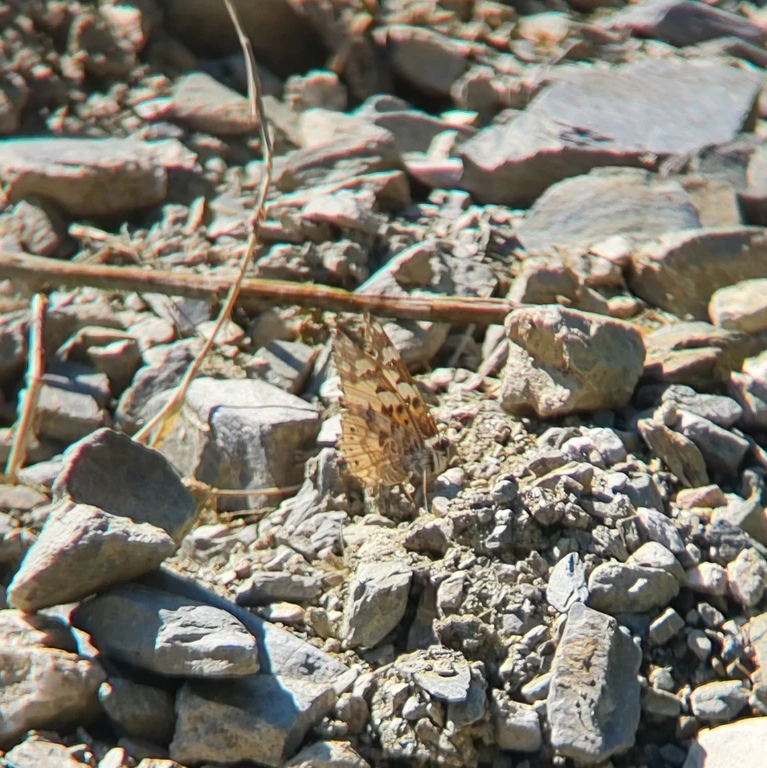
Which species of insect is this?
Vanessa cardui
